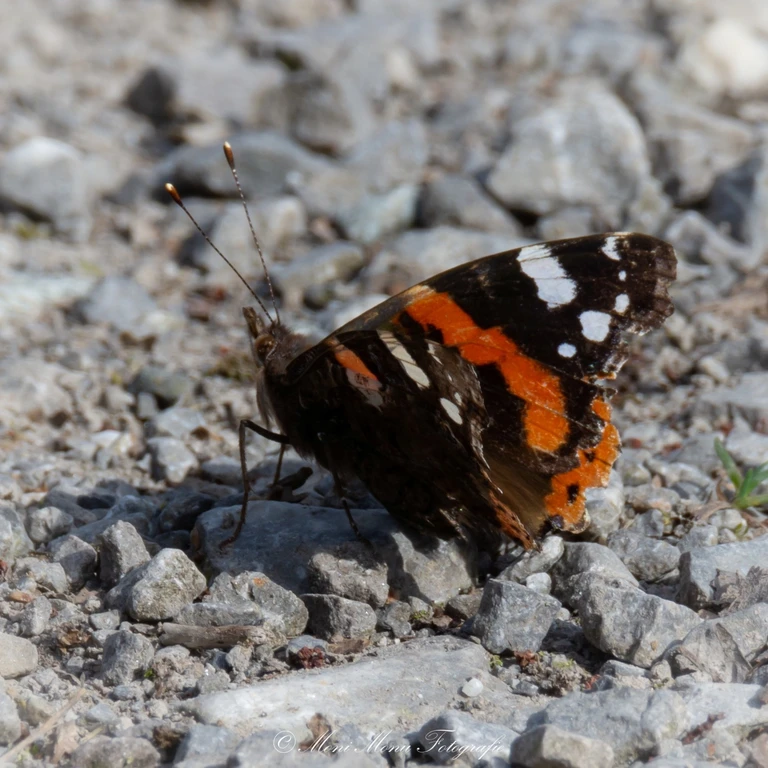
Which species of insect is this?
Vanessa atalanta
